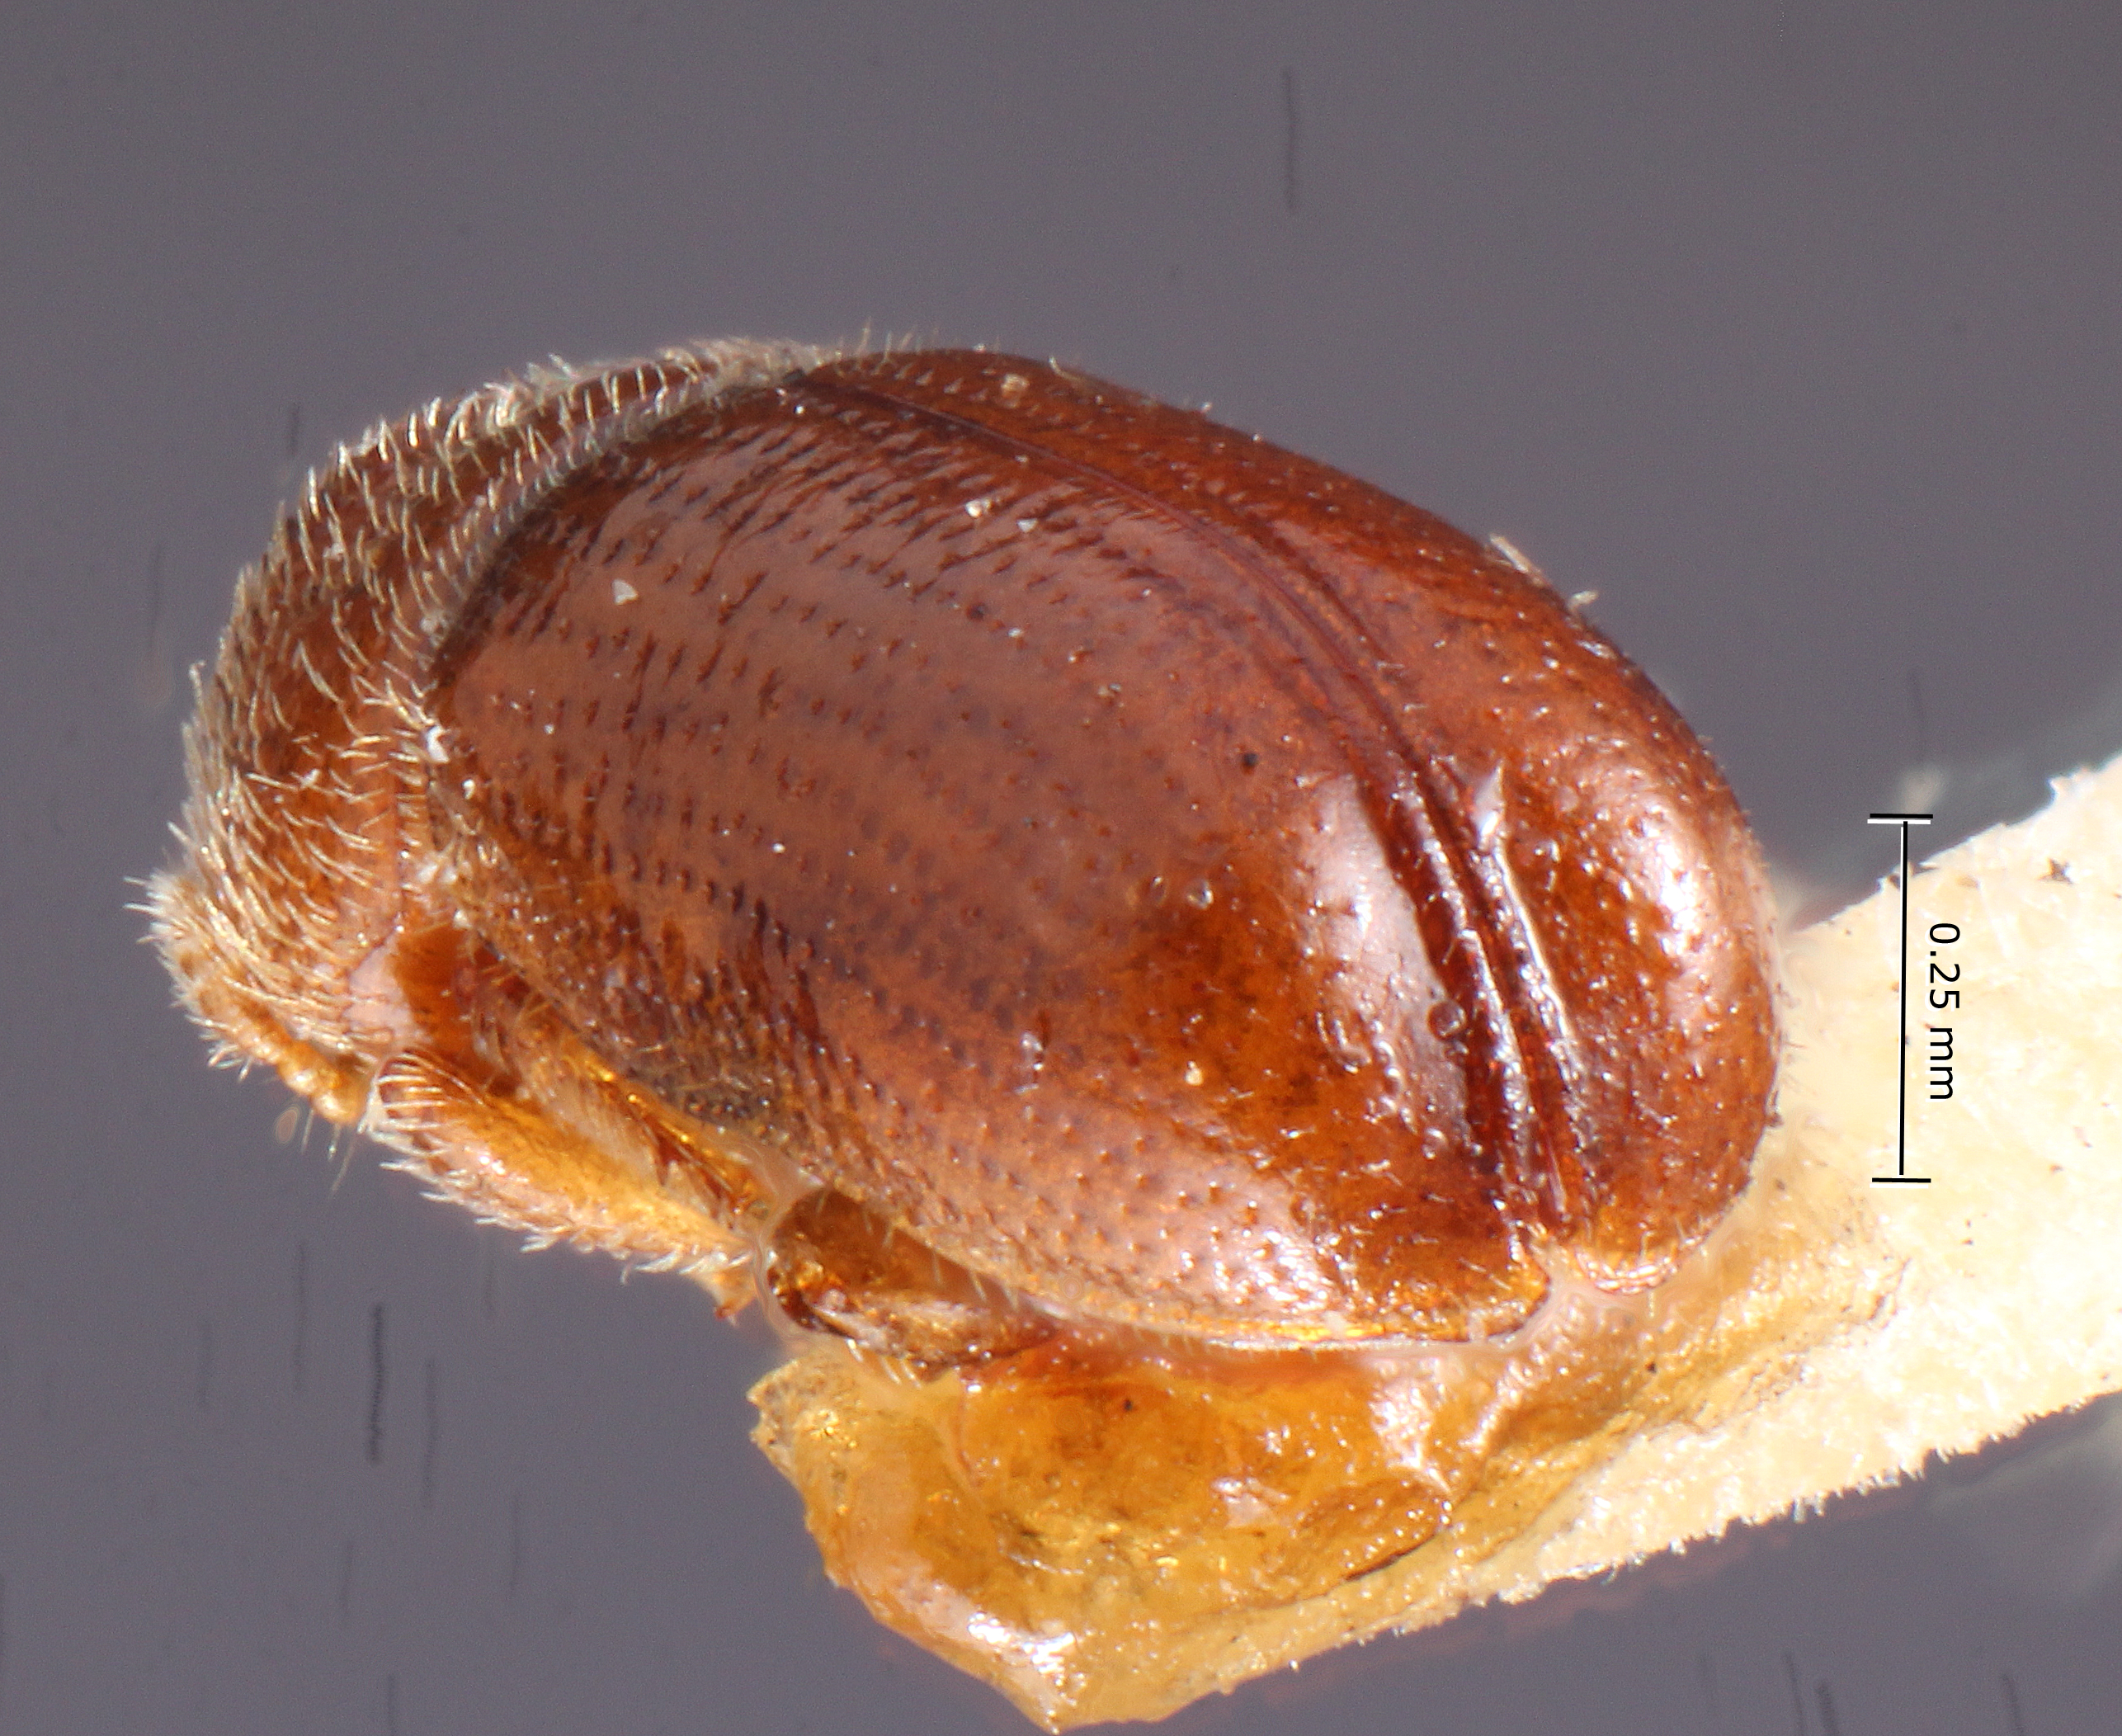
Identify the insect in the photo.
Pityophthorus modicus
